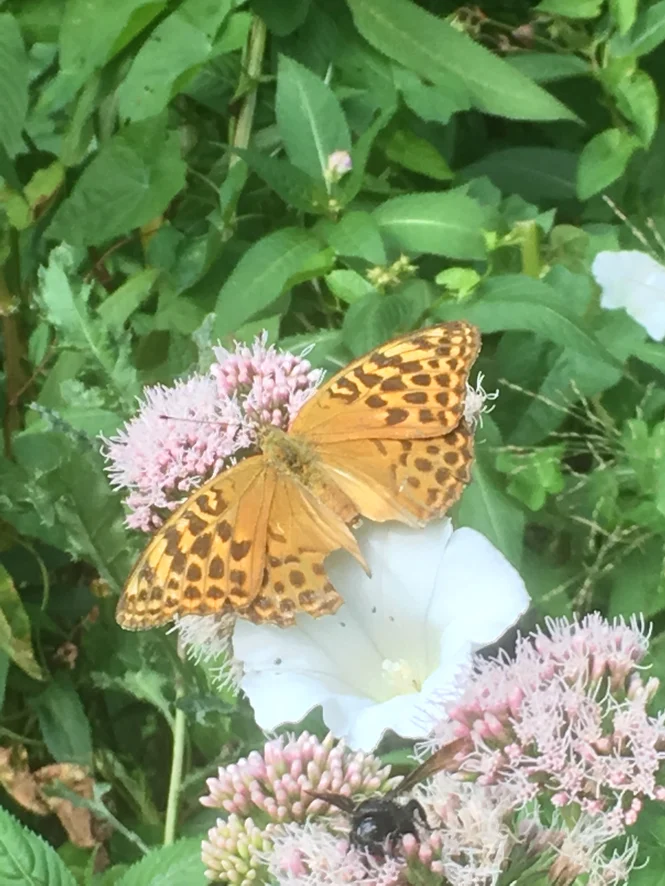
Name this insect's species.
Argynnis paphia
